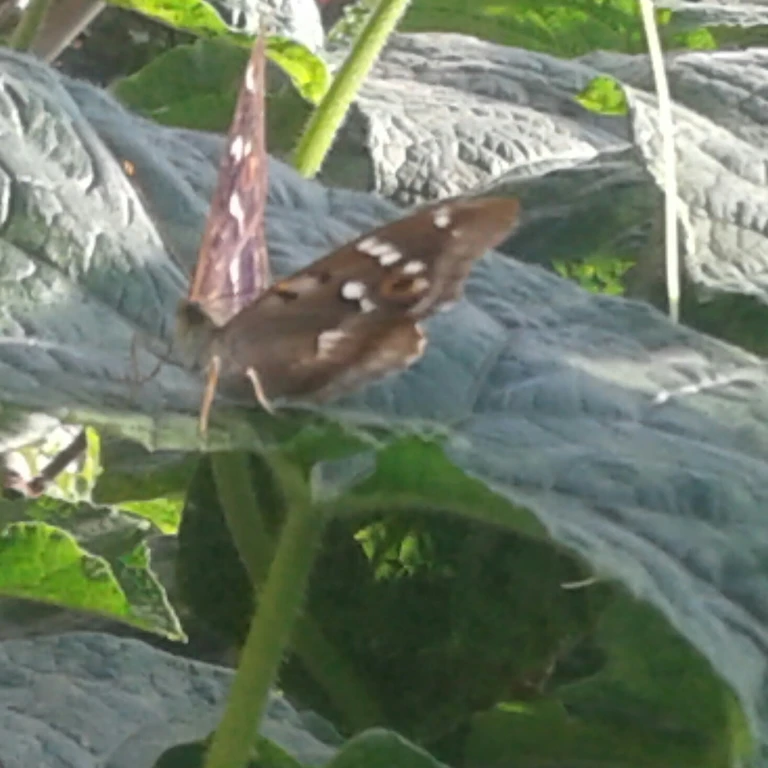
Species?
Apatura ilia
